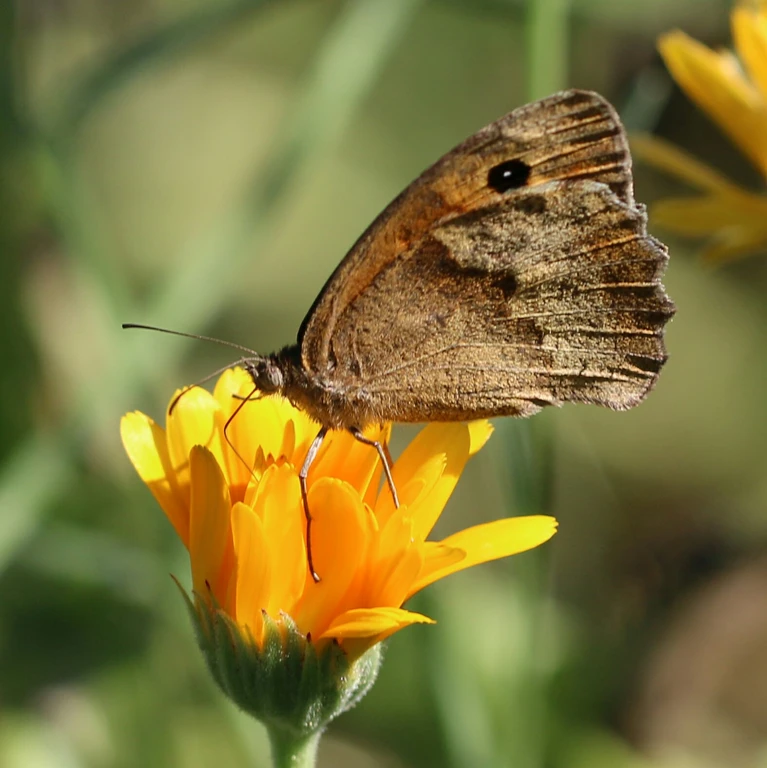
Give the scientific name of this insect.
Maniola jurtina
